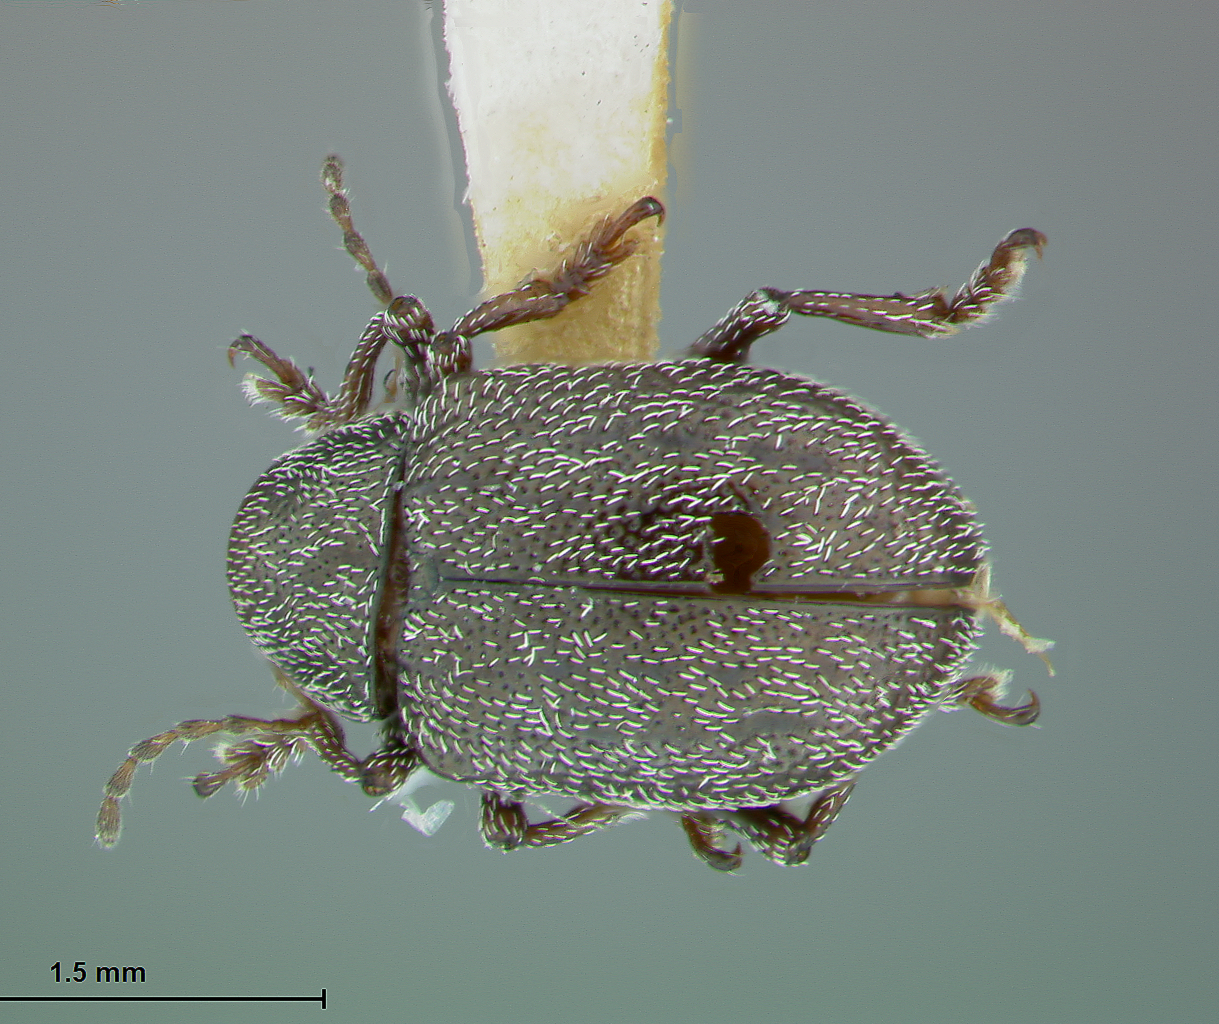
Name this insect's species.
Chalcosicya costata
